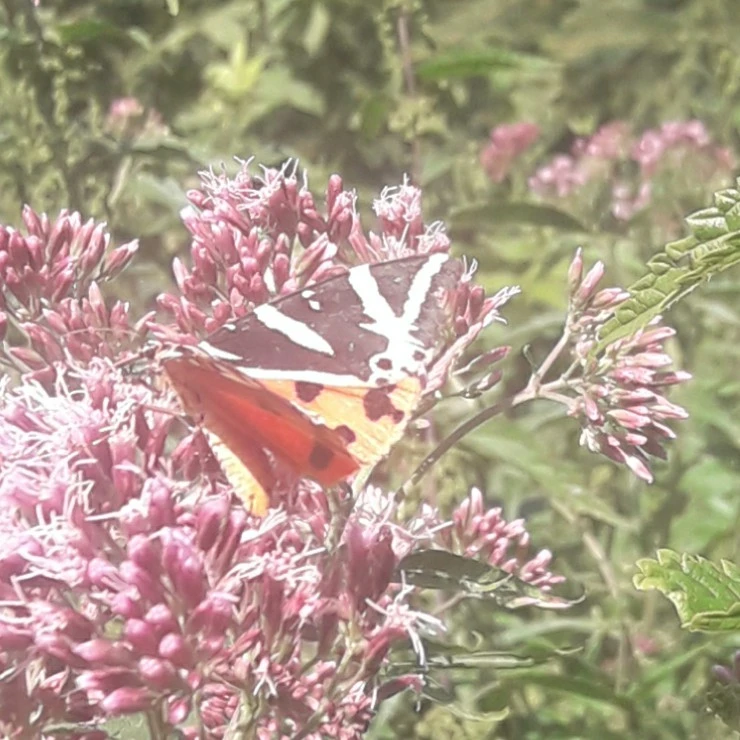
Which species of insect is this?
Euplagia quadripunctaria
